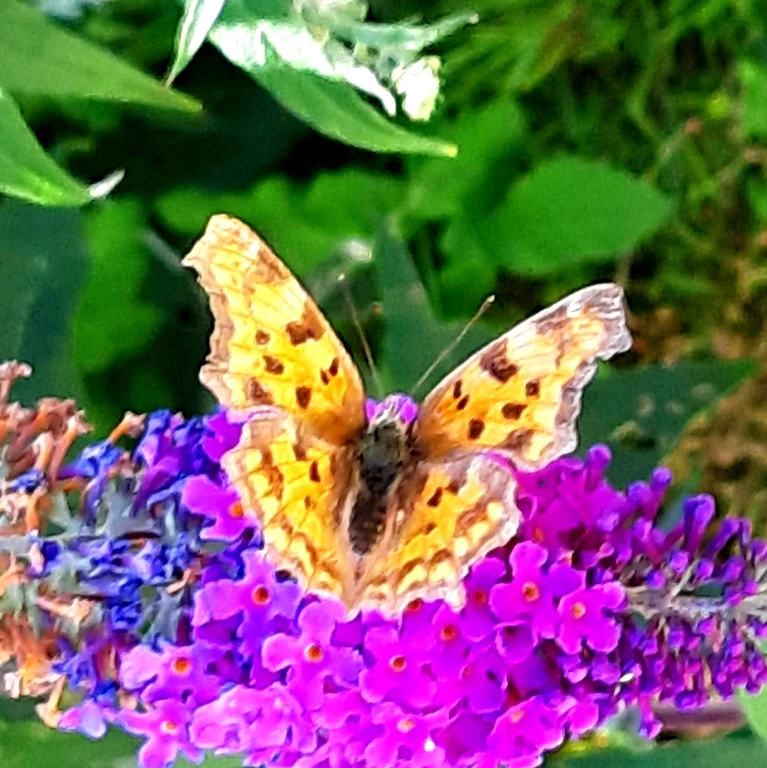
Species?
Polygonia c-album
